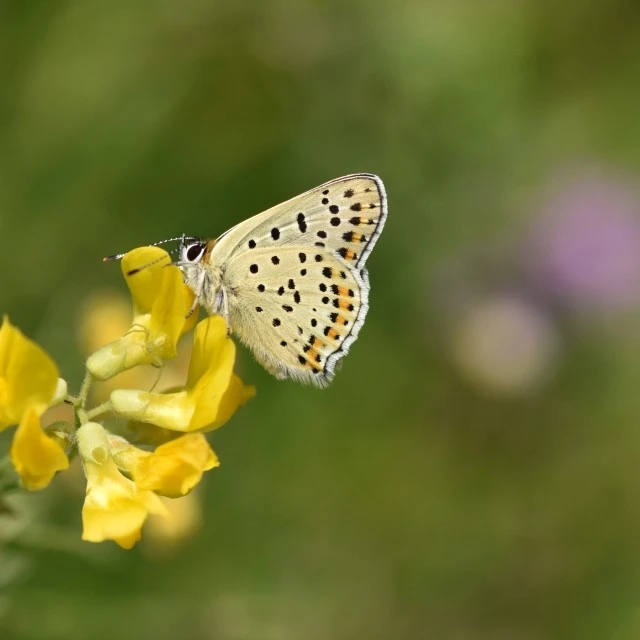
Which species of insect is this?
Lycaena tityrus (also Loweia tityrus)
